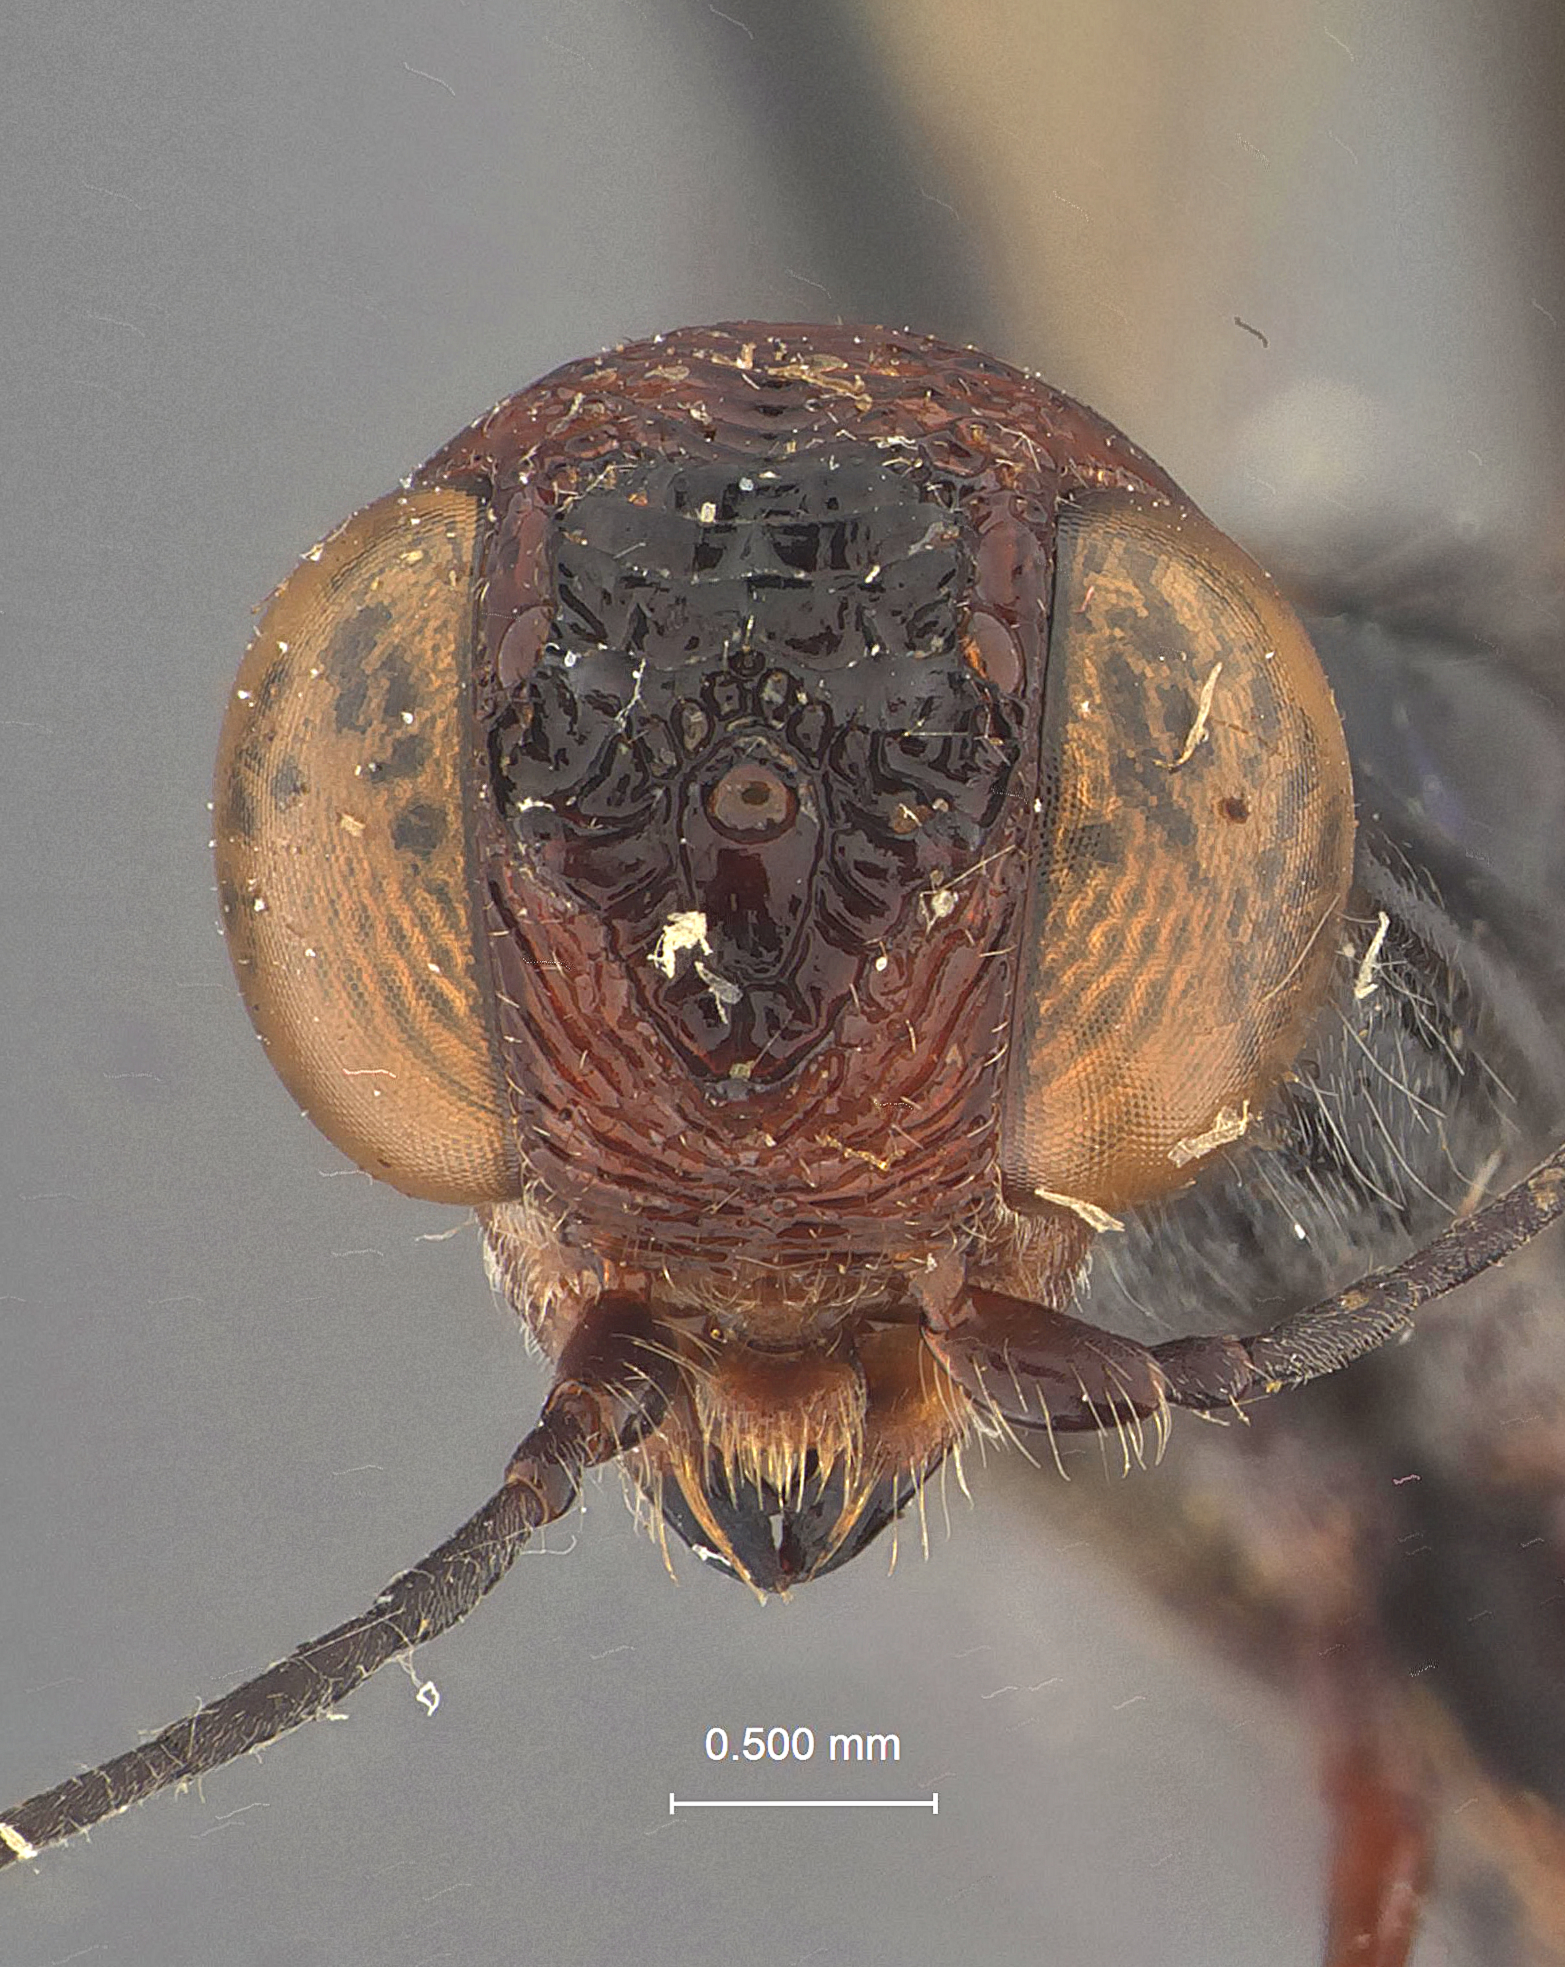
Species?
Stephanus punctatus
